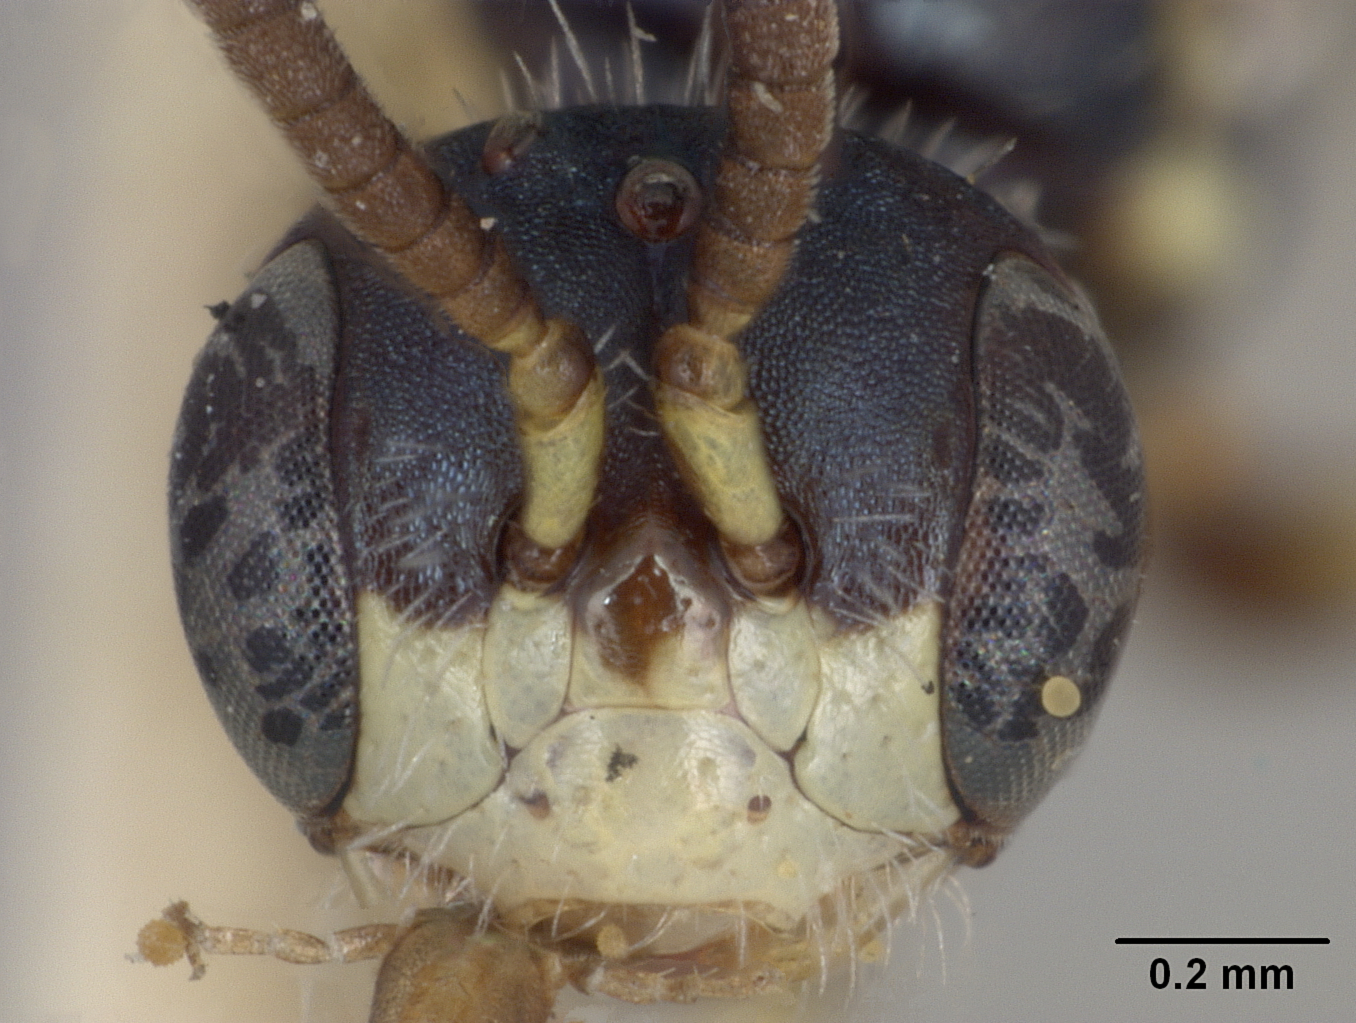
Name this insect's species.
Perdita florissantella
